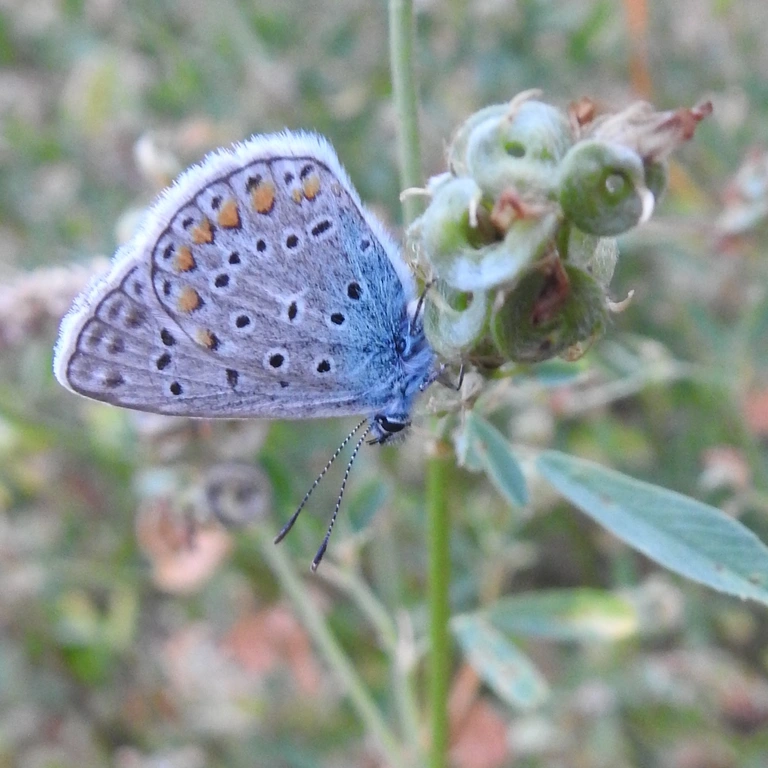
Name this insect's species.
Polyommatus icarus
